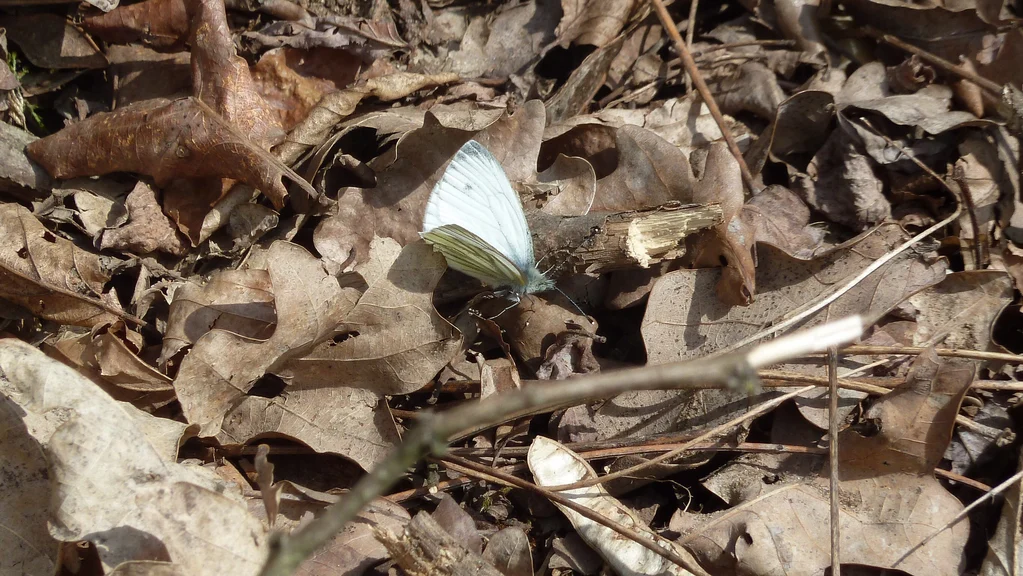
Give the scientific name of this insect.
Pieris napi
